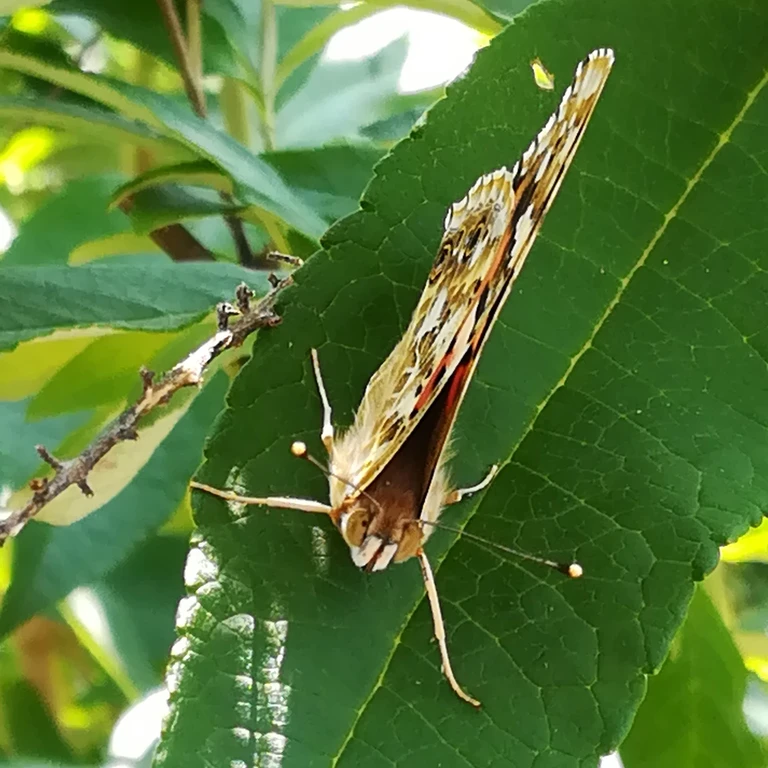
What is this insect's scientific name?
Vanessa cardui
